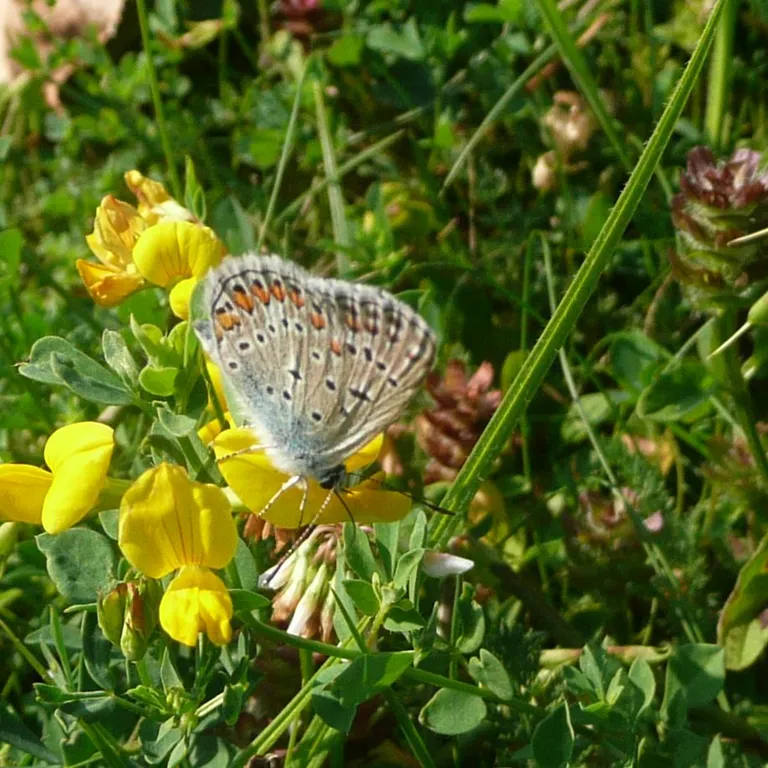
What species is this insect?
Polyommatus icarus
